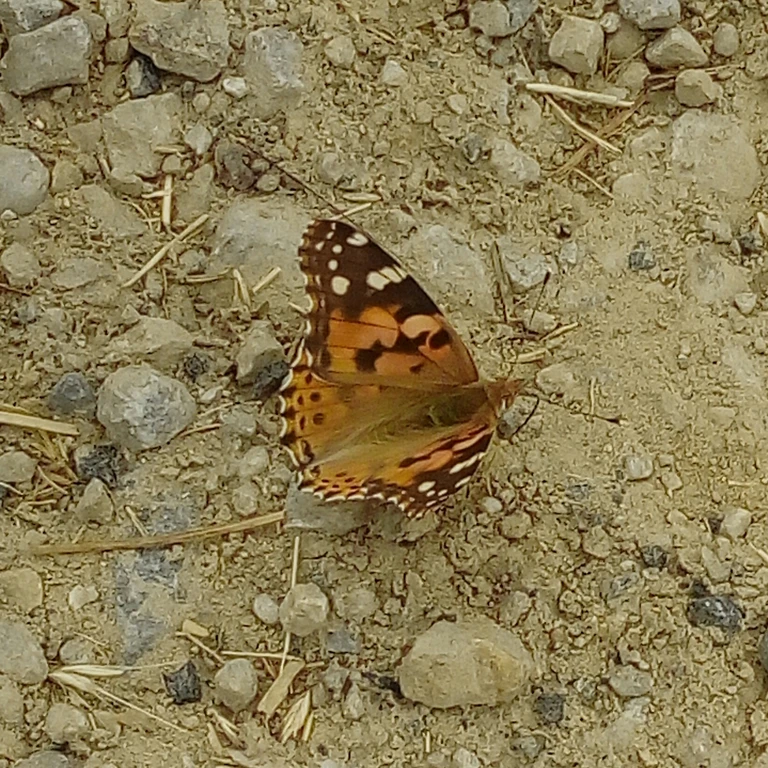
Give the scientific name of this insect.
Vanessa cardui
